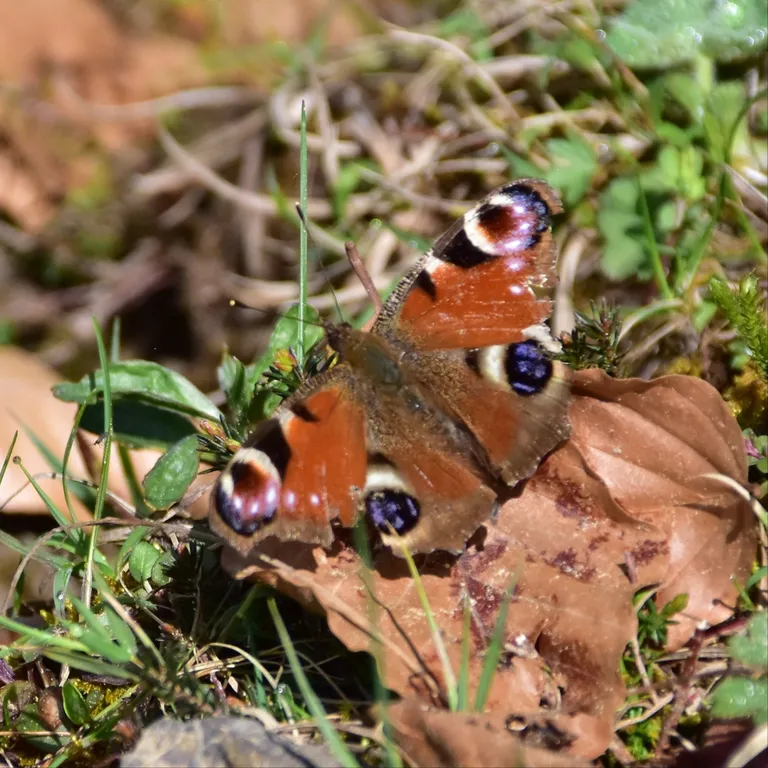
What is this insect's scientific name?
Aglais io
